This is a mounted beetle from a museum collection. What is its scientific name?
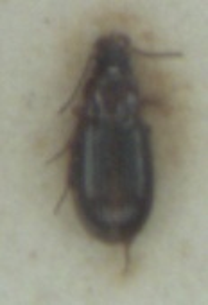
Bradycellus ruficollis
